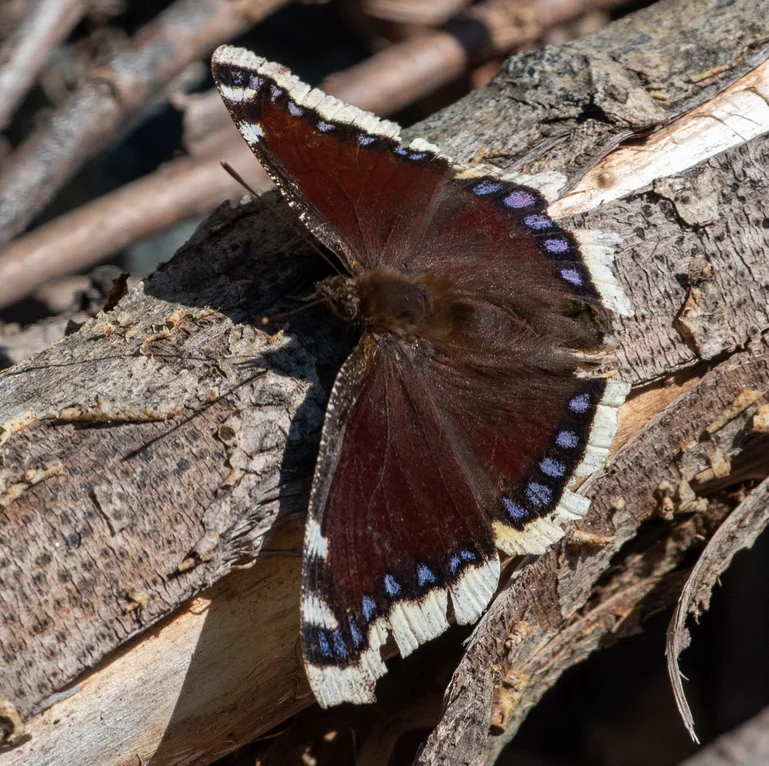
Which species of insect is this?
Nymphalis antiopa
